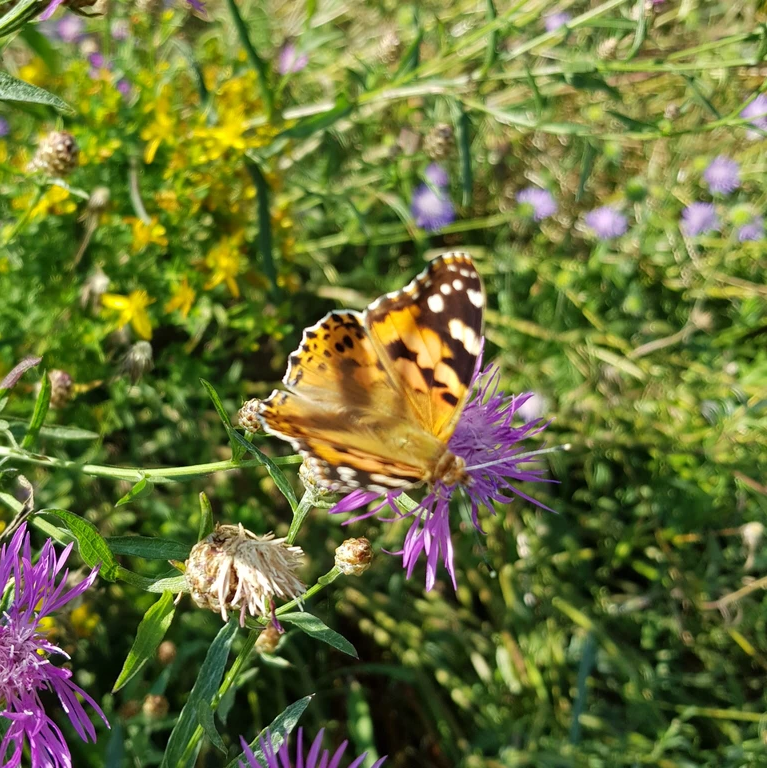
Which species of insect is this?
Vanessa cardui
